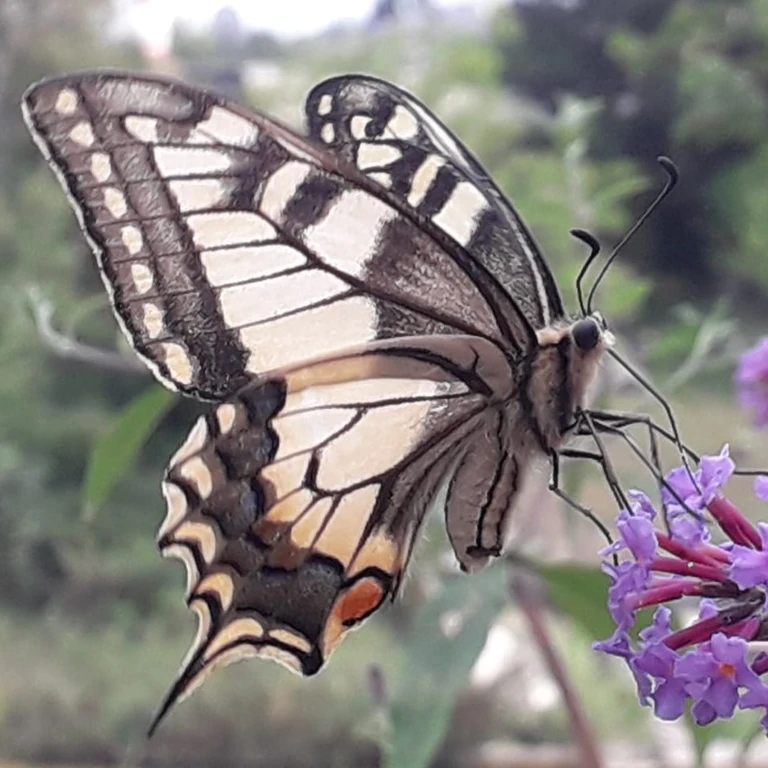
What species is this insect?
Papilio machaon
